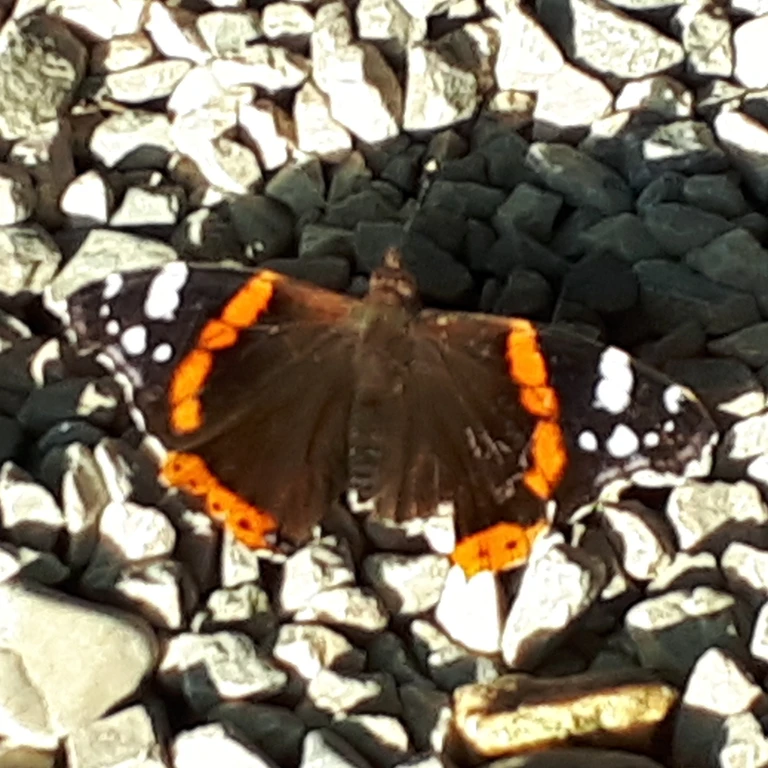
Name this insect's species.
Vanessa atalanta
